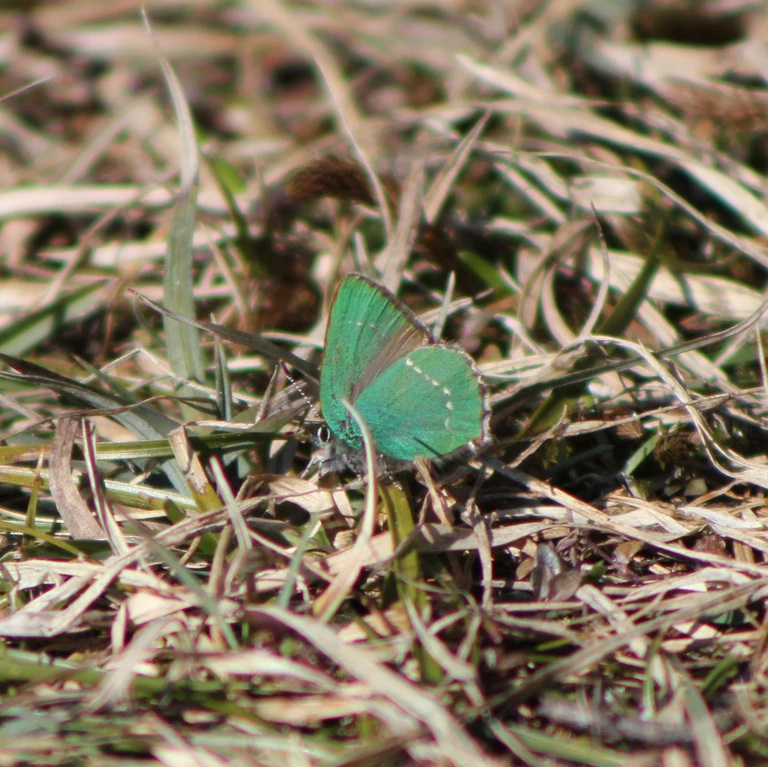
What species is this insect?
Callophrys rubi
